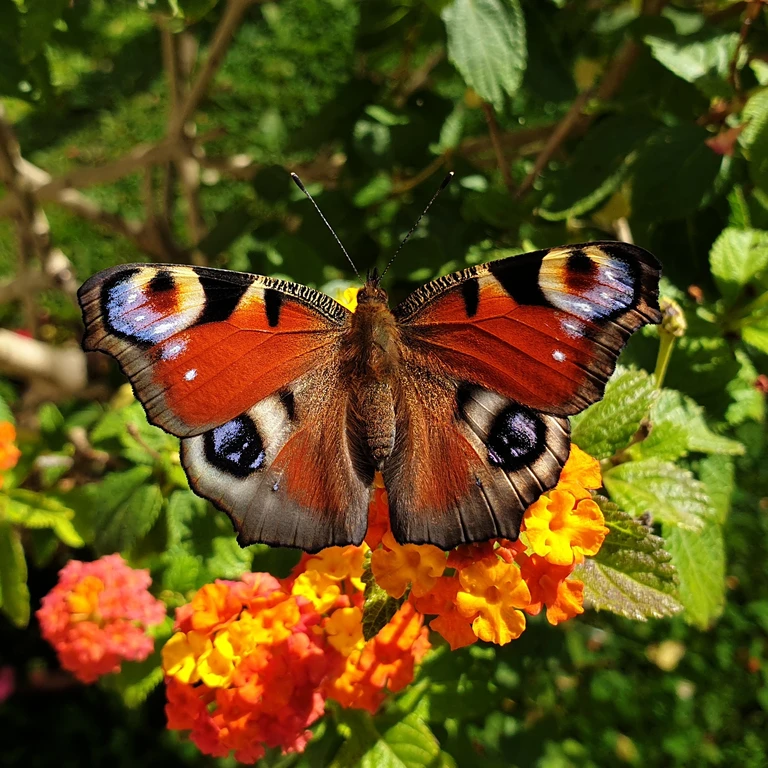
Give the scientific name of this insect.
Aglais io
